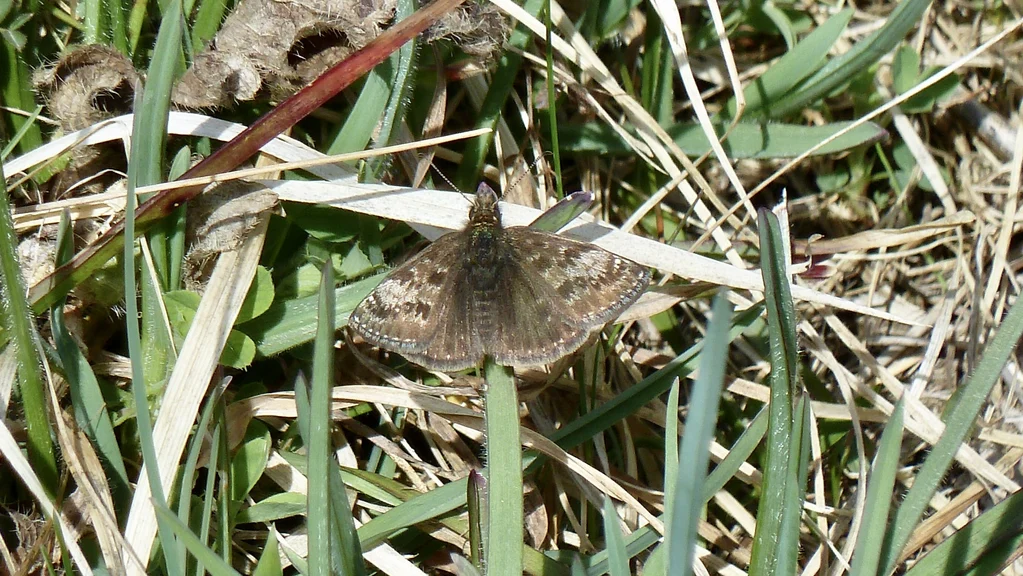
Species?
Erynnis tages
